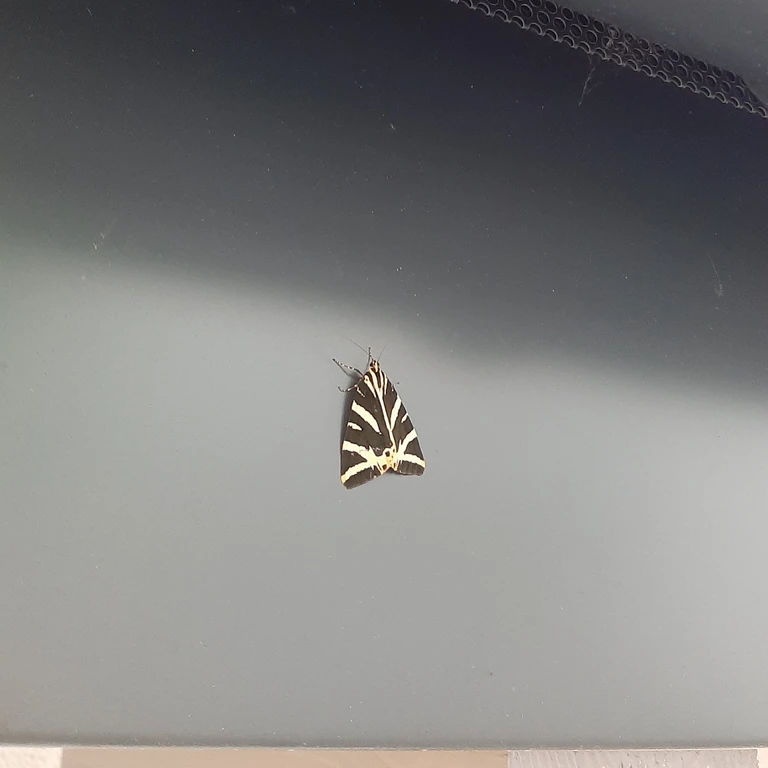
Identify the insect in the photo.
Euplagia quadripunctaria
